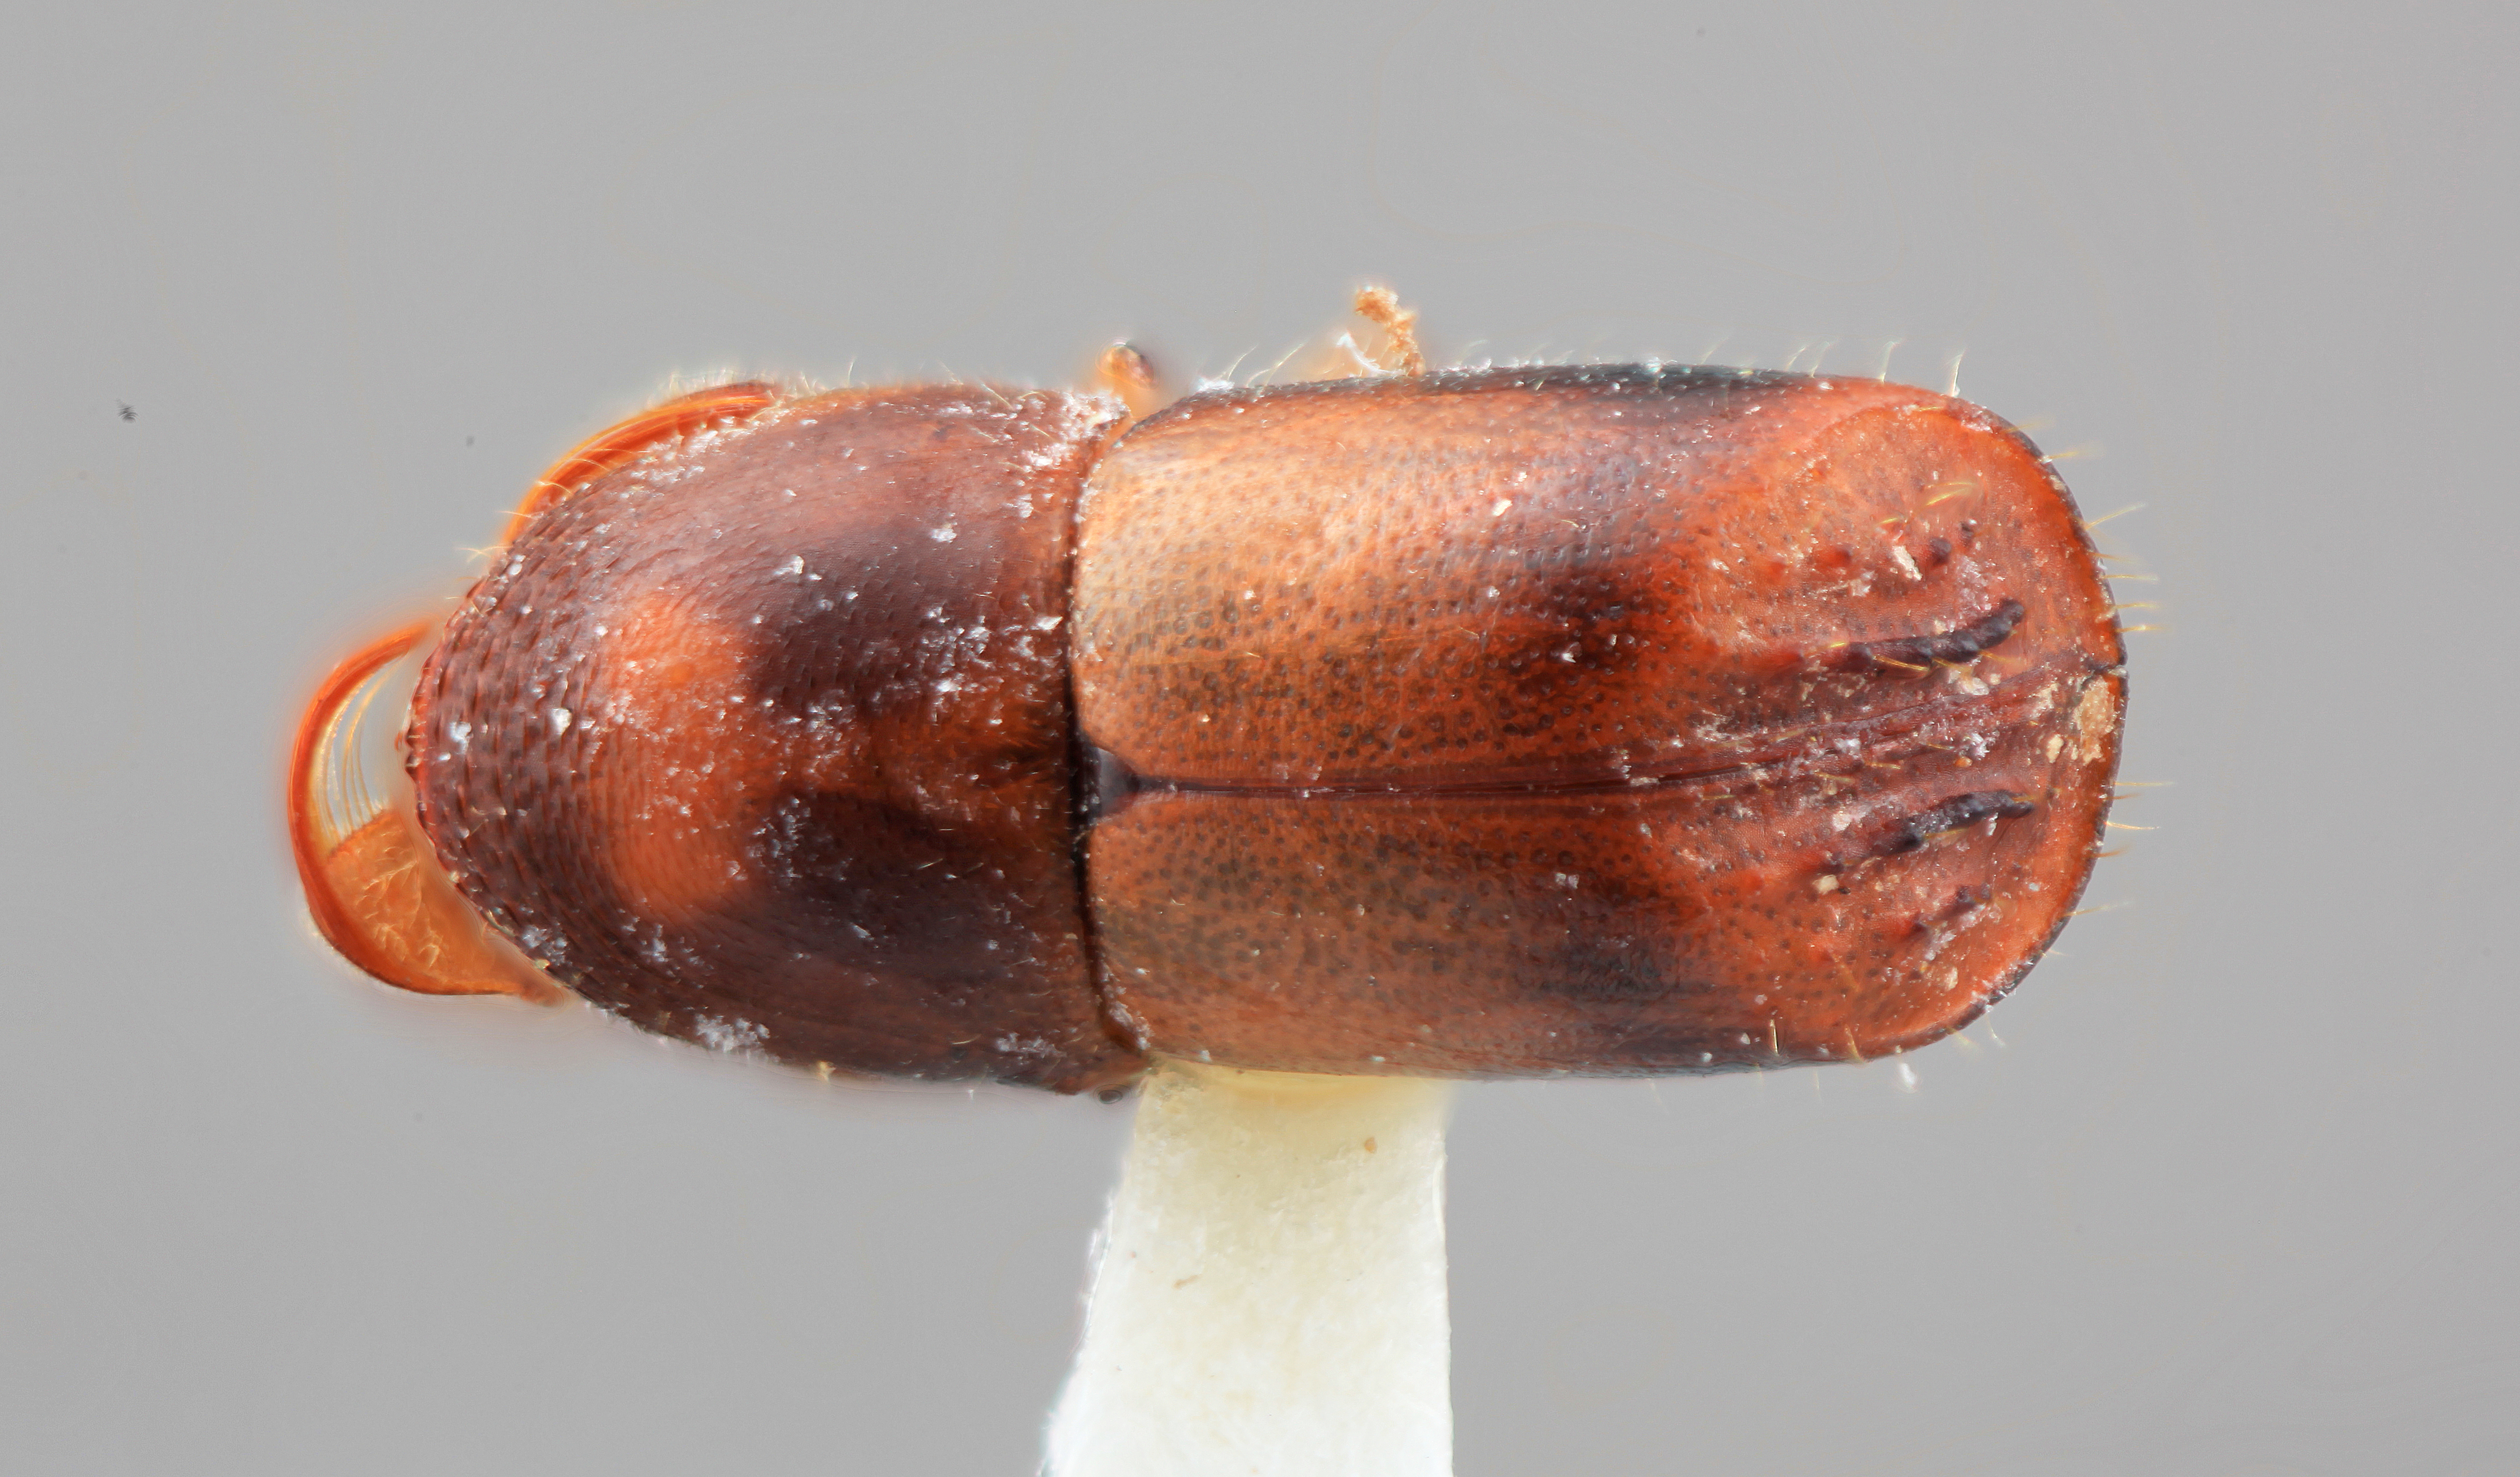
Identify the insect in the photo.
Corthylus attenuatus
